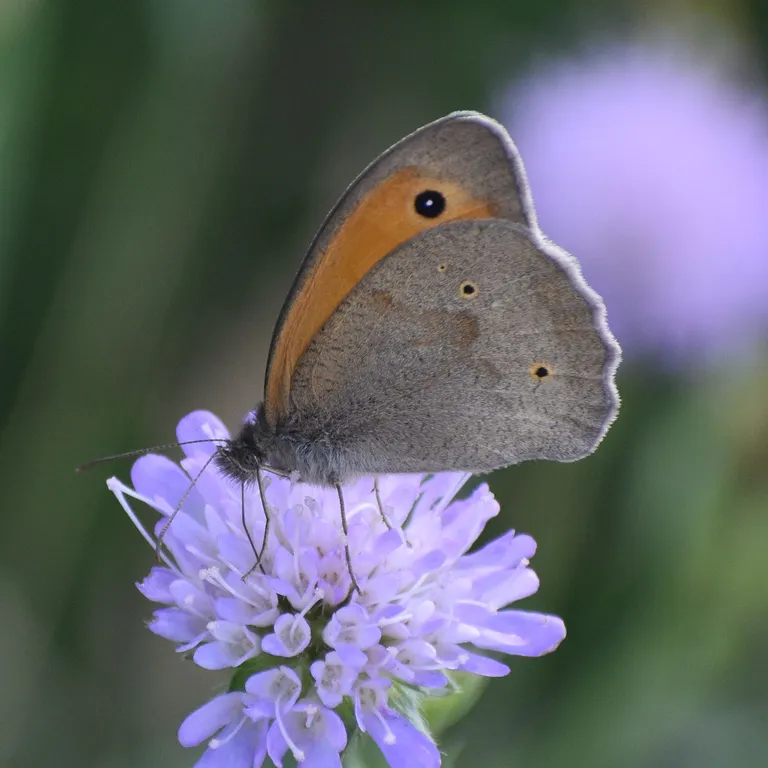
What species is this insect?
Maniola jurtina
